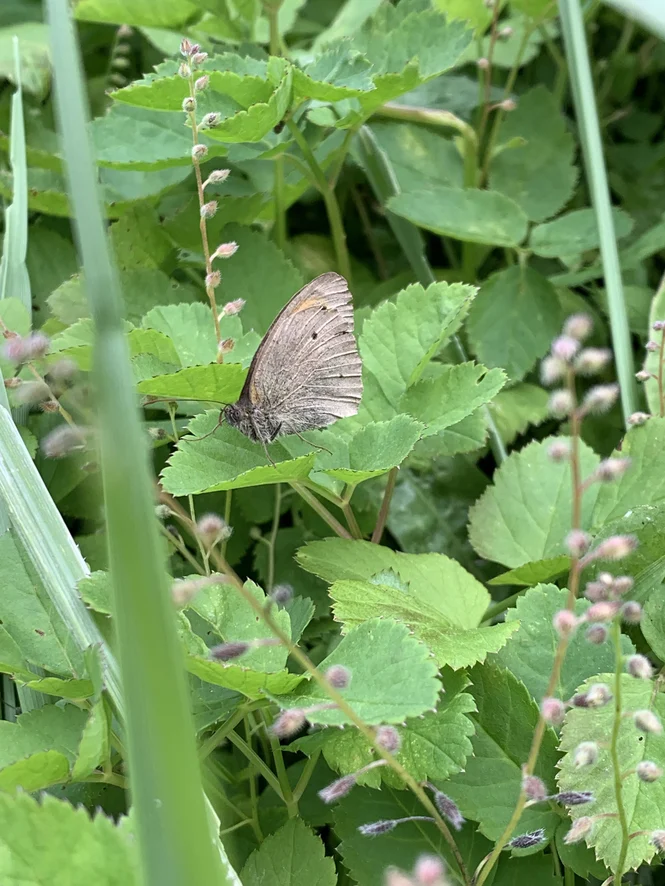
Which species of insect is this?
Maniola jurtina
